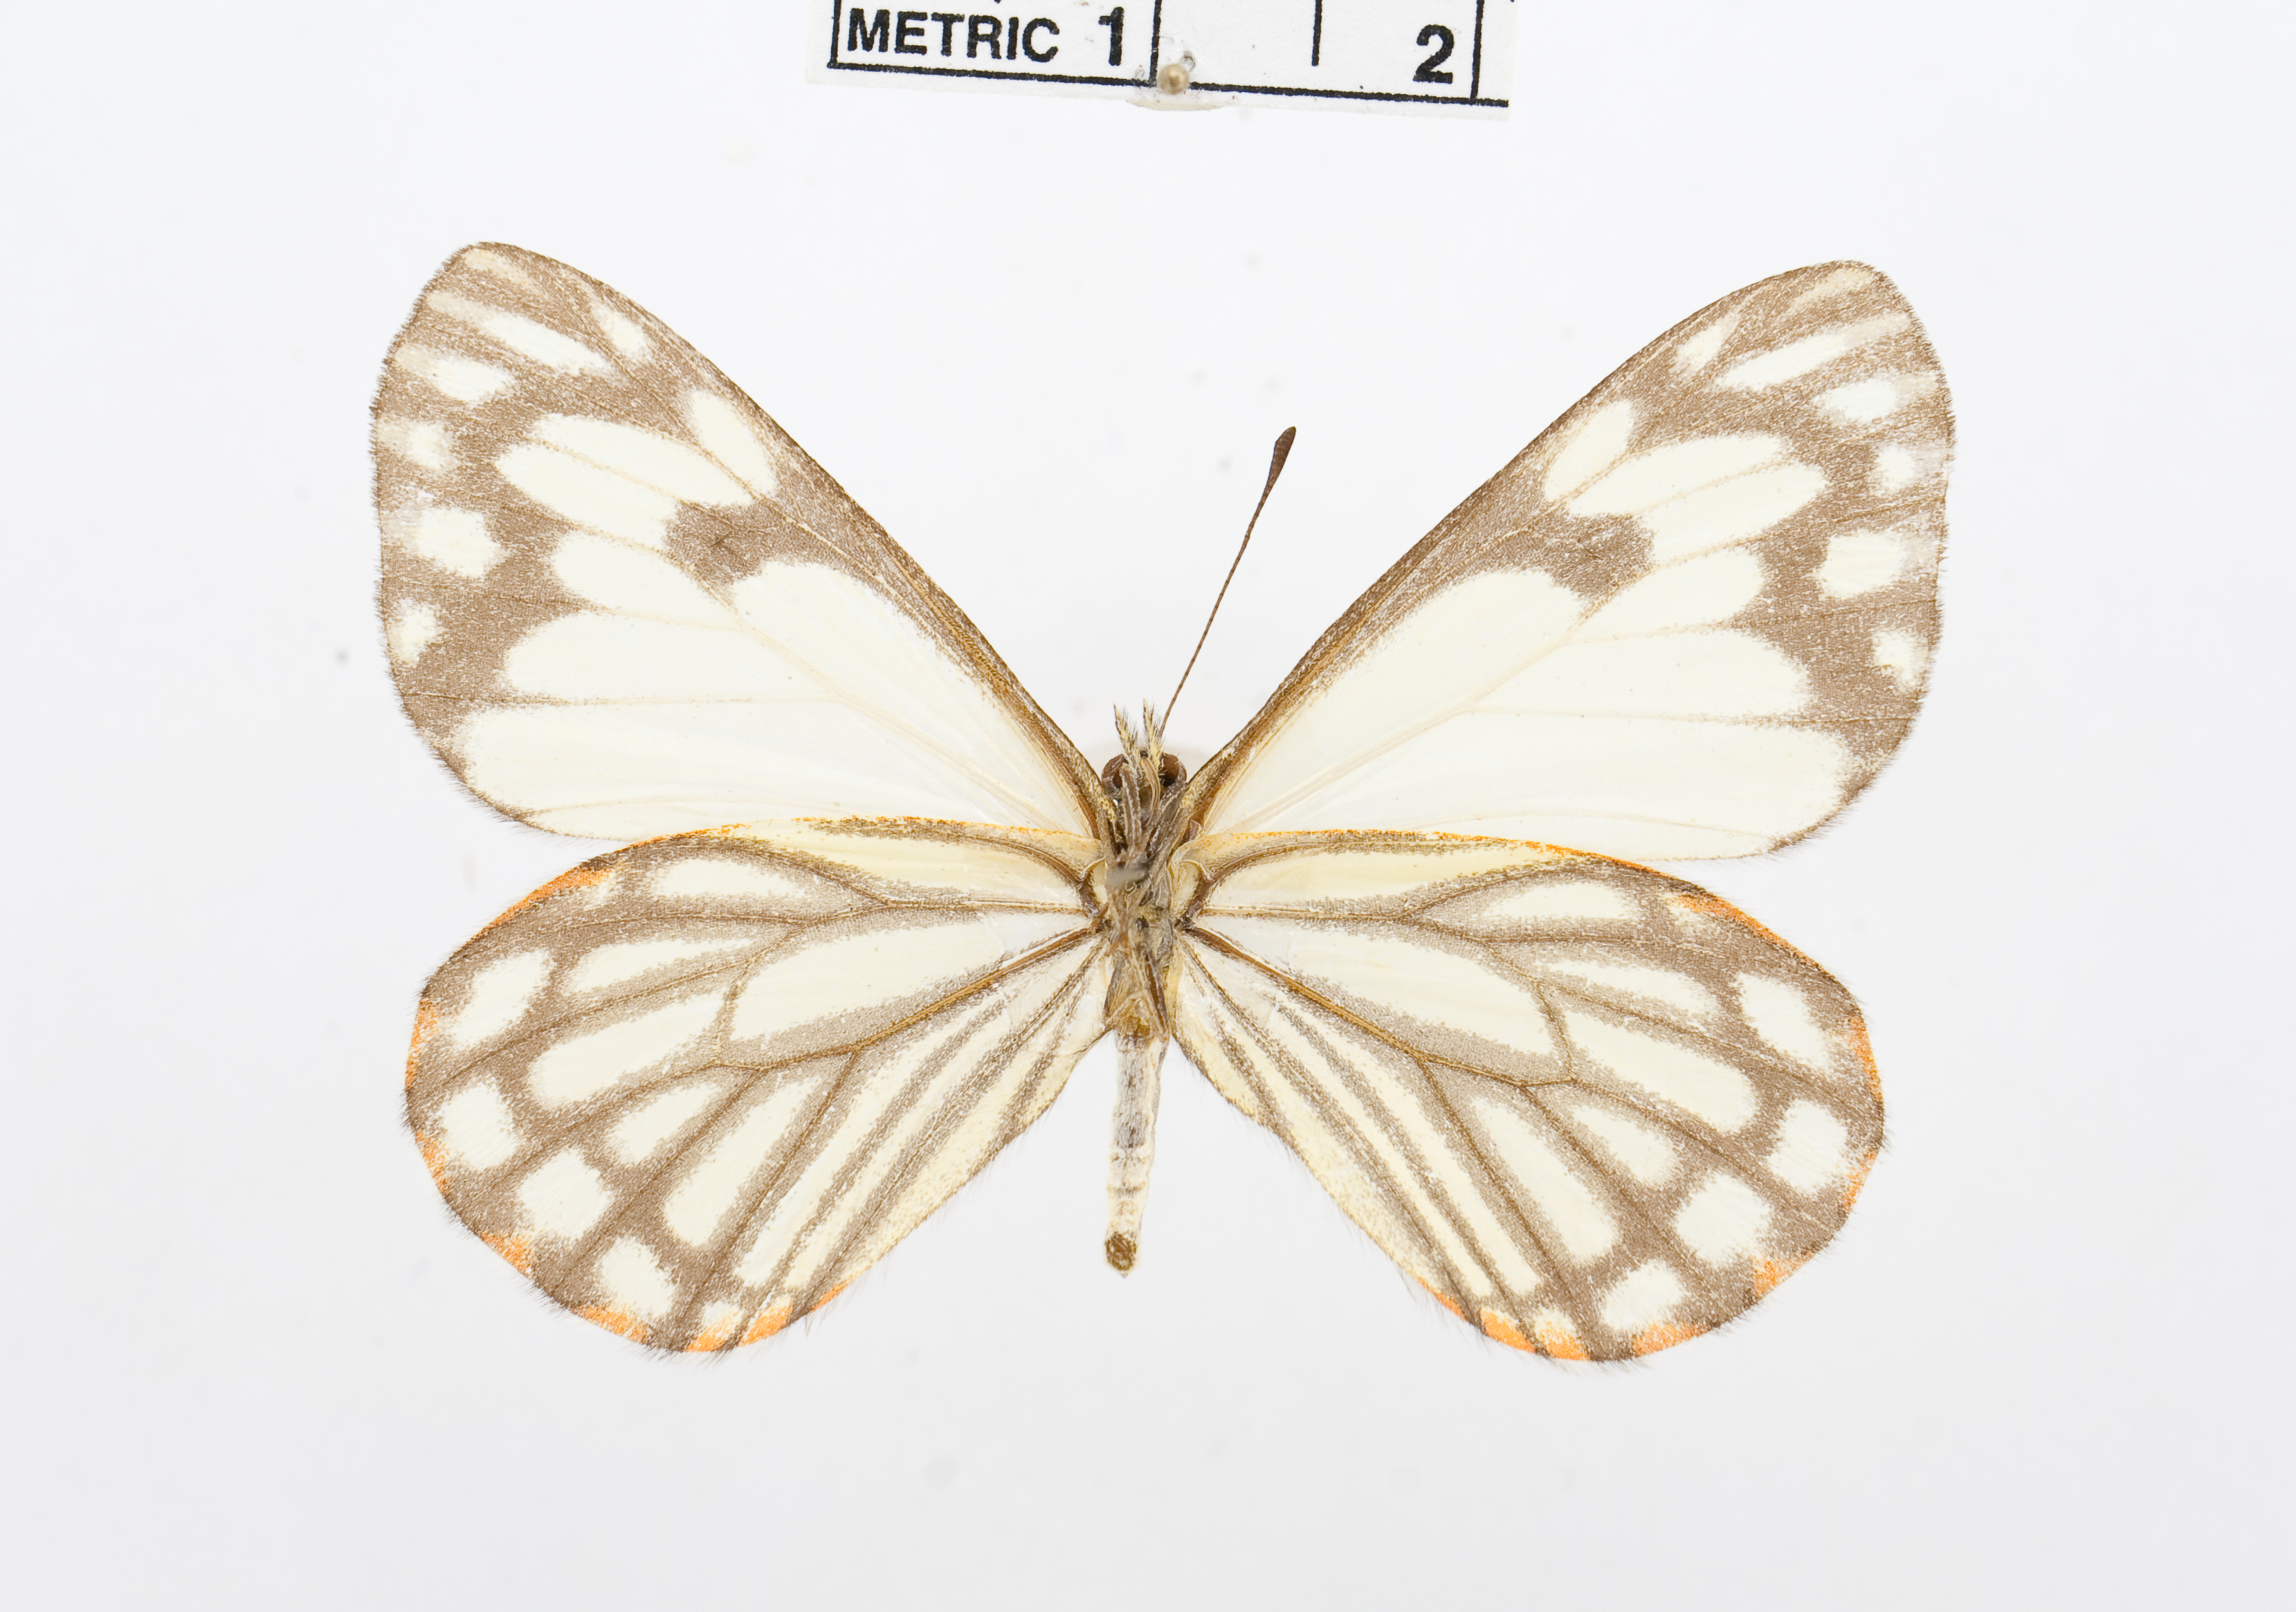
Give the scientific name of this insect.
Neophasia menapia
